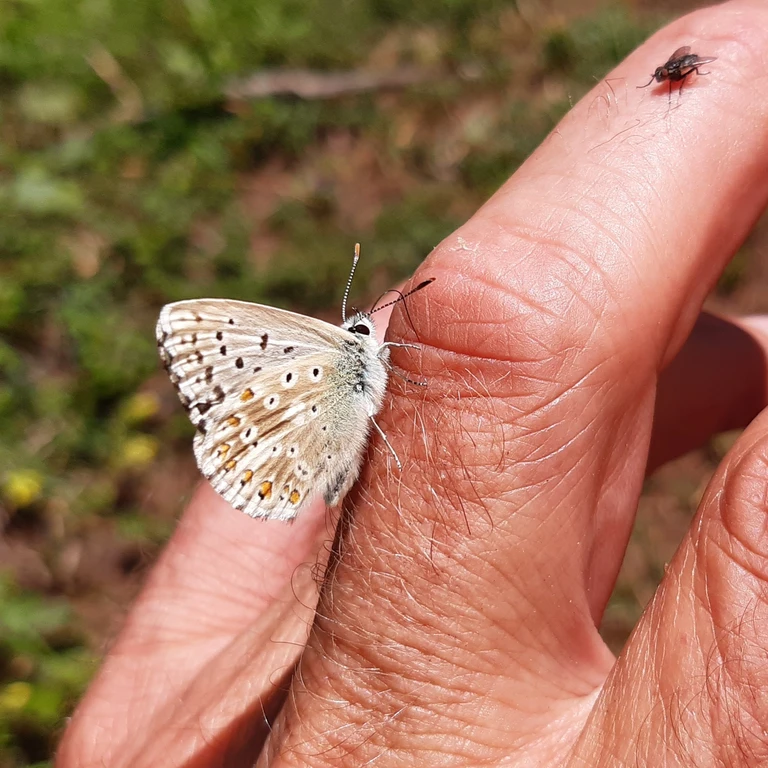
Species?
Lysandra coridon
